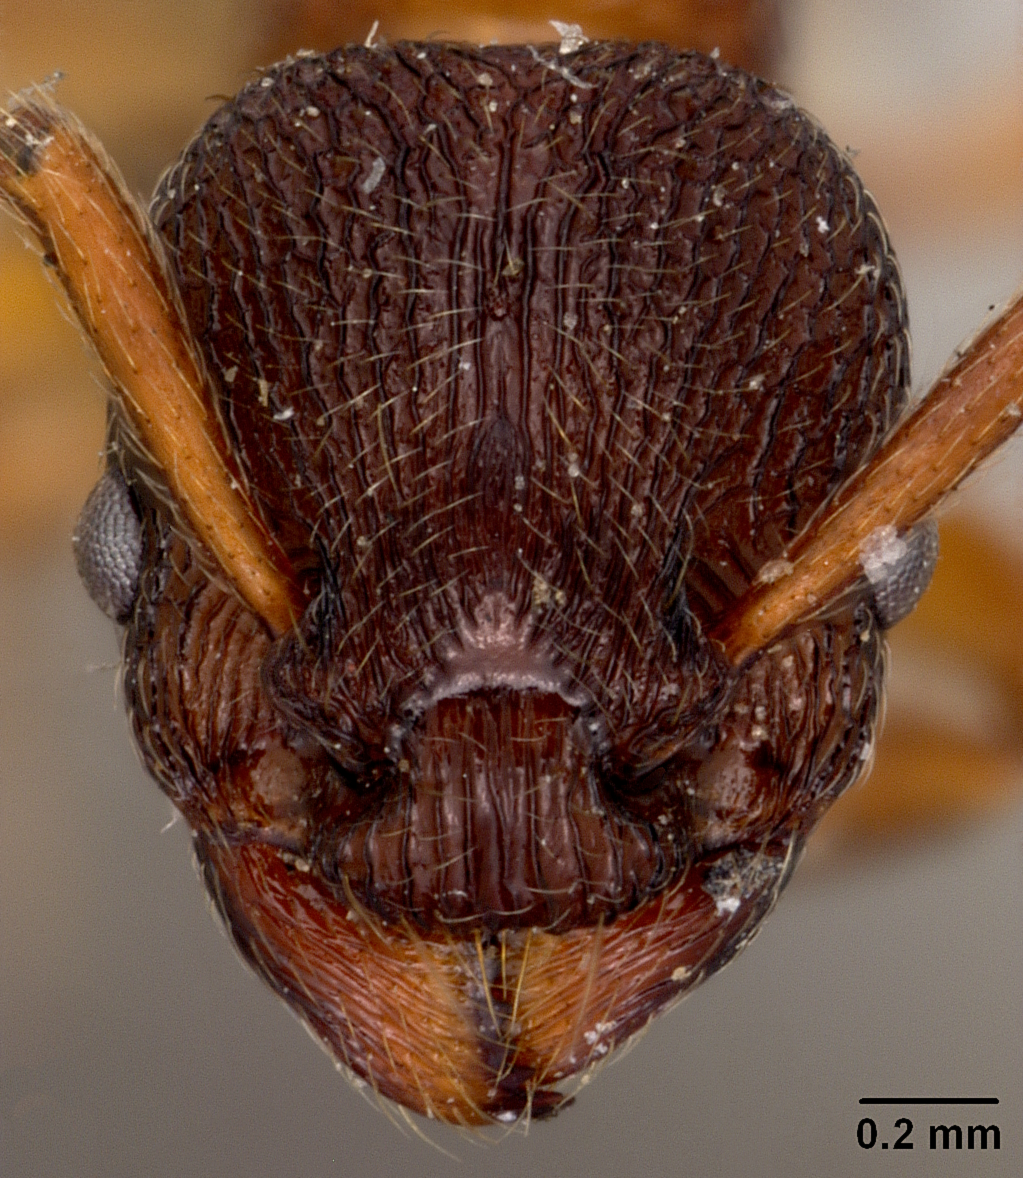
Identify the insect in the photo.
Myrmica brevinodis
